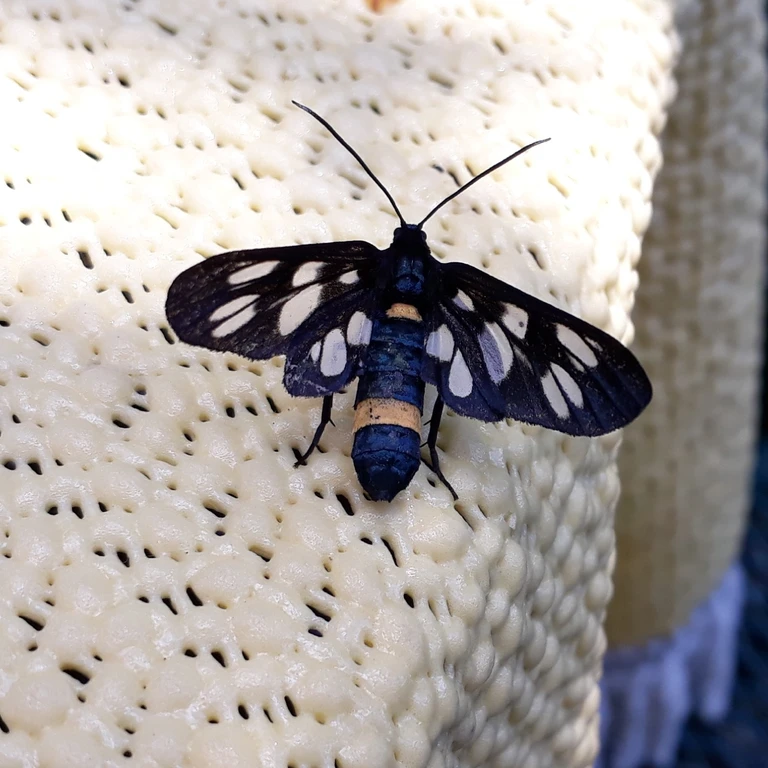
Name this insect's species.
Amata phegea
